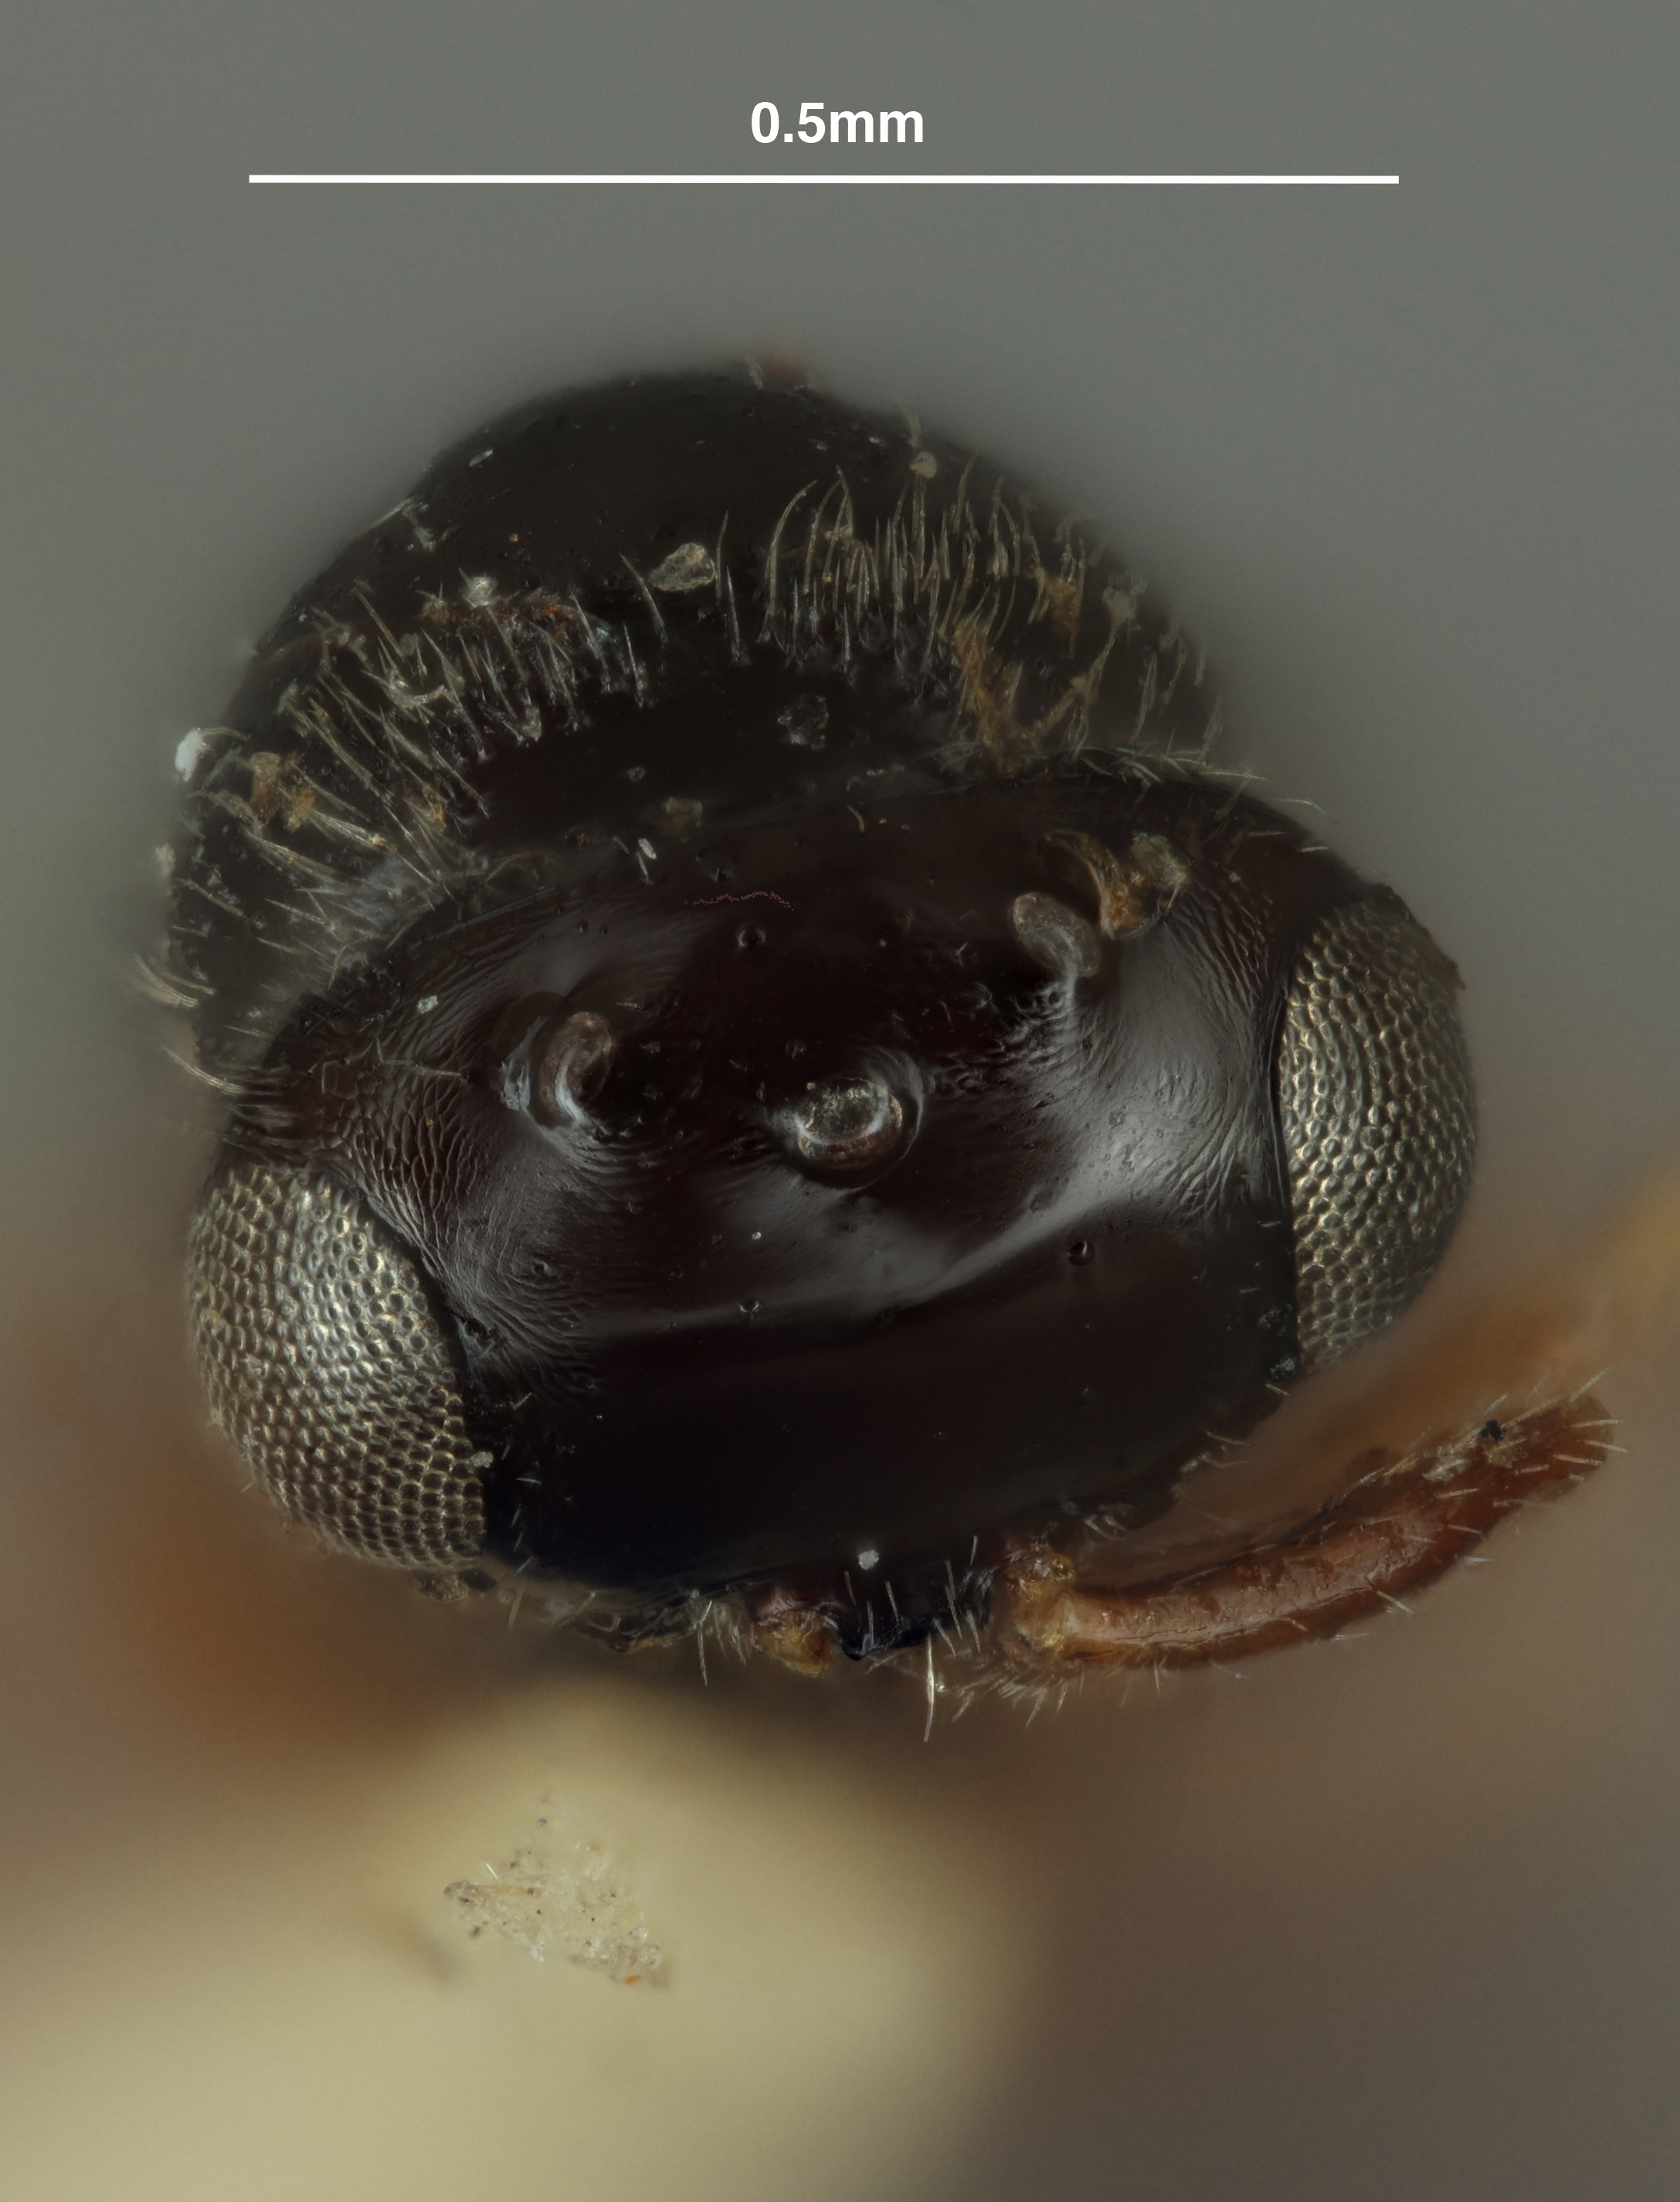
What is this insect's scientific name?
Isorhombus arizonensis
